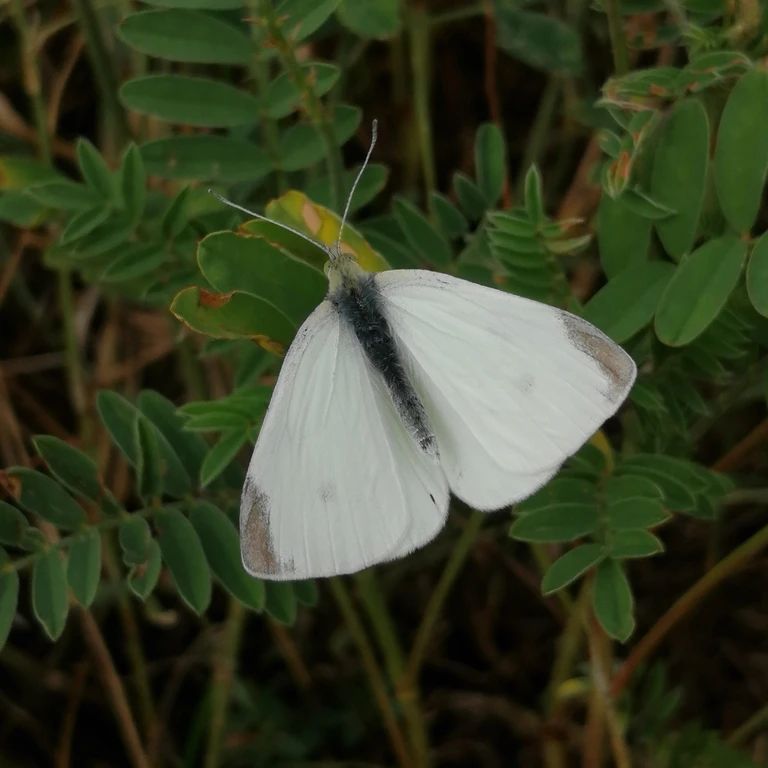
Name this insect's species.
Pieris rapae
